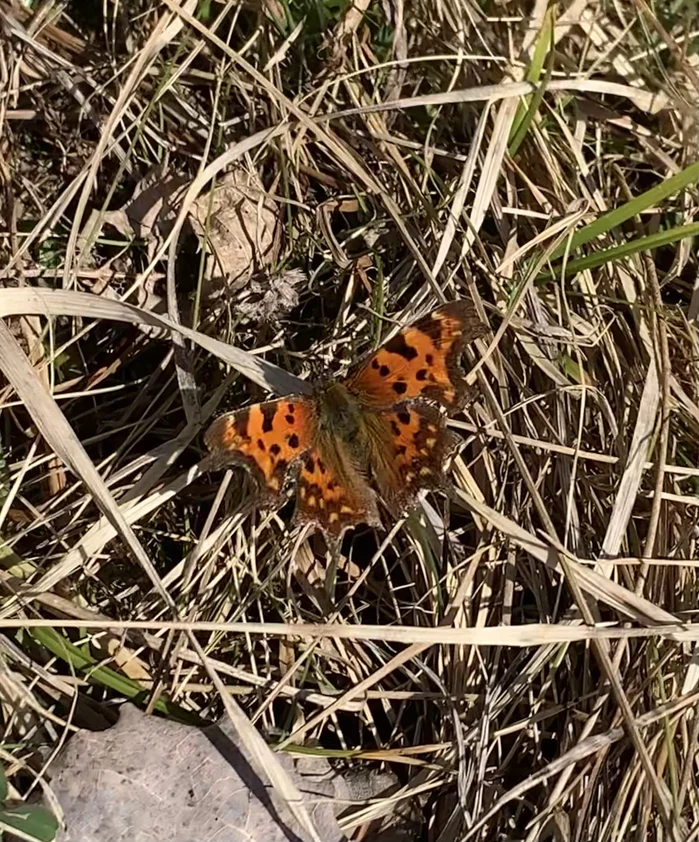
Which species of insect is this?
Polygonia c-album
